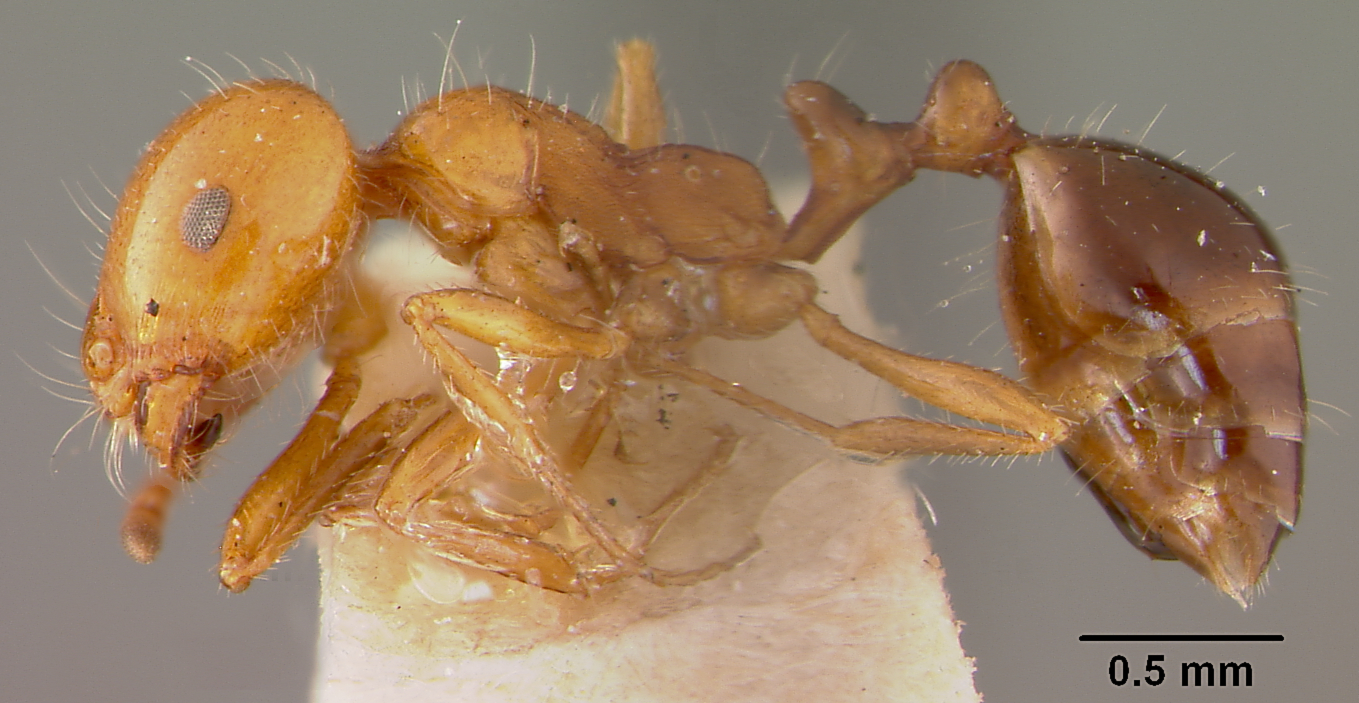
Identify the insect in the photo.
Monomorium rothsteini
